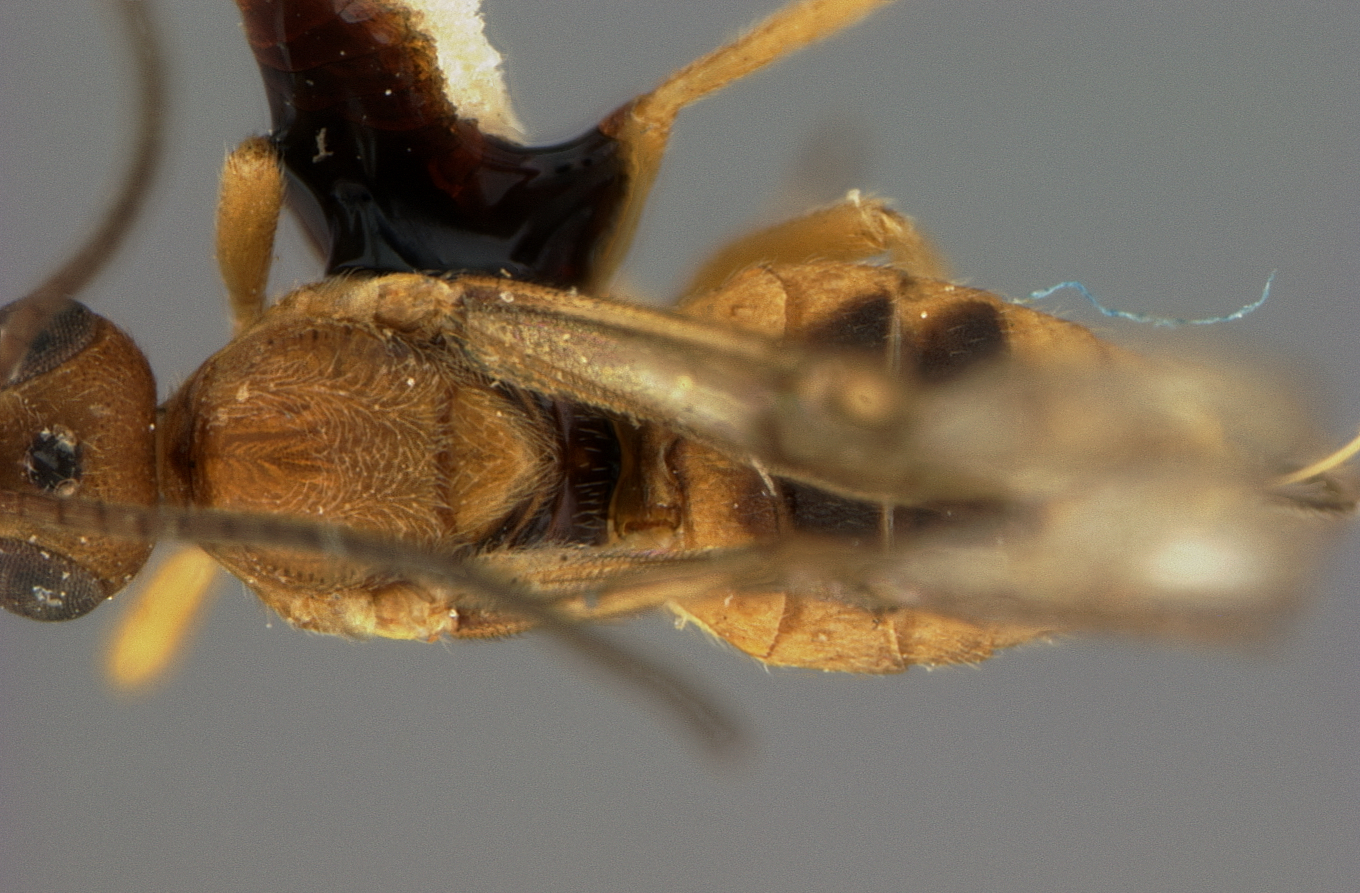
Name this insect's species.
Bracon greeni
